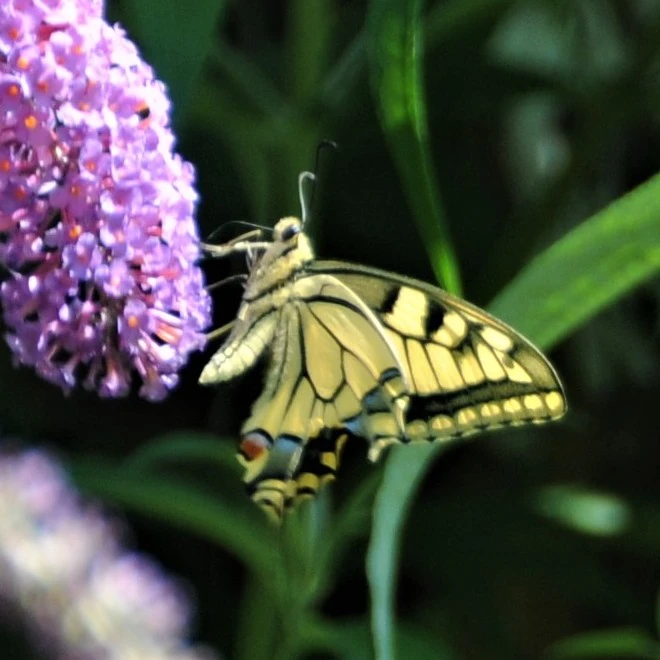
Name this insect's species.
Papilio machaon
